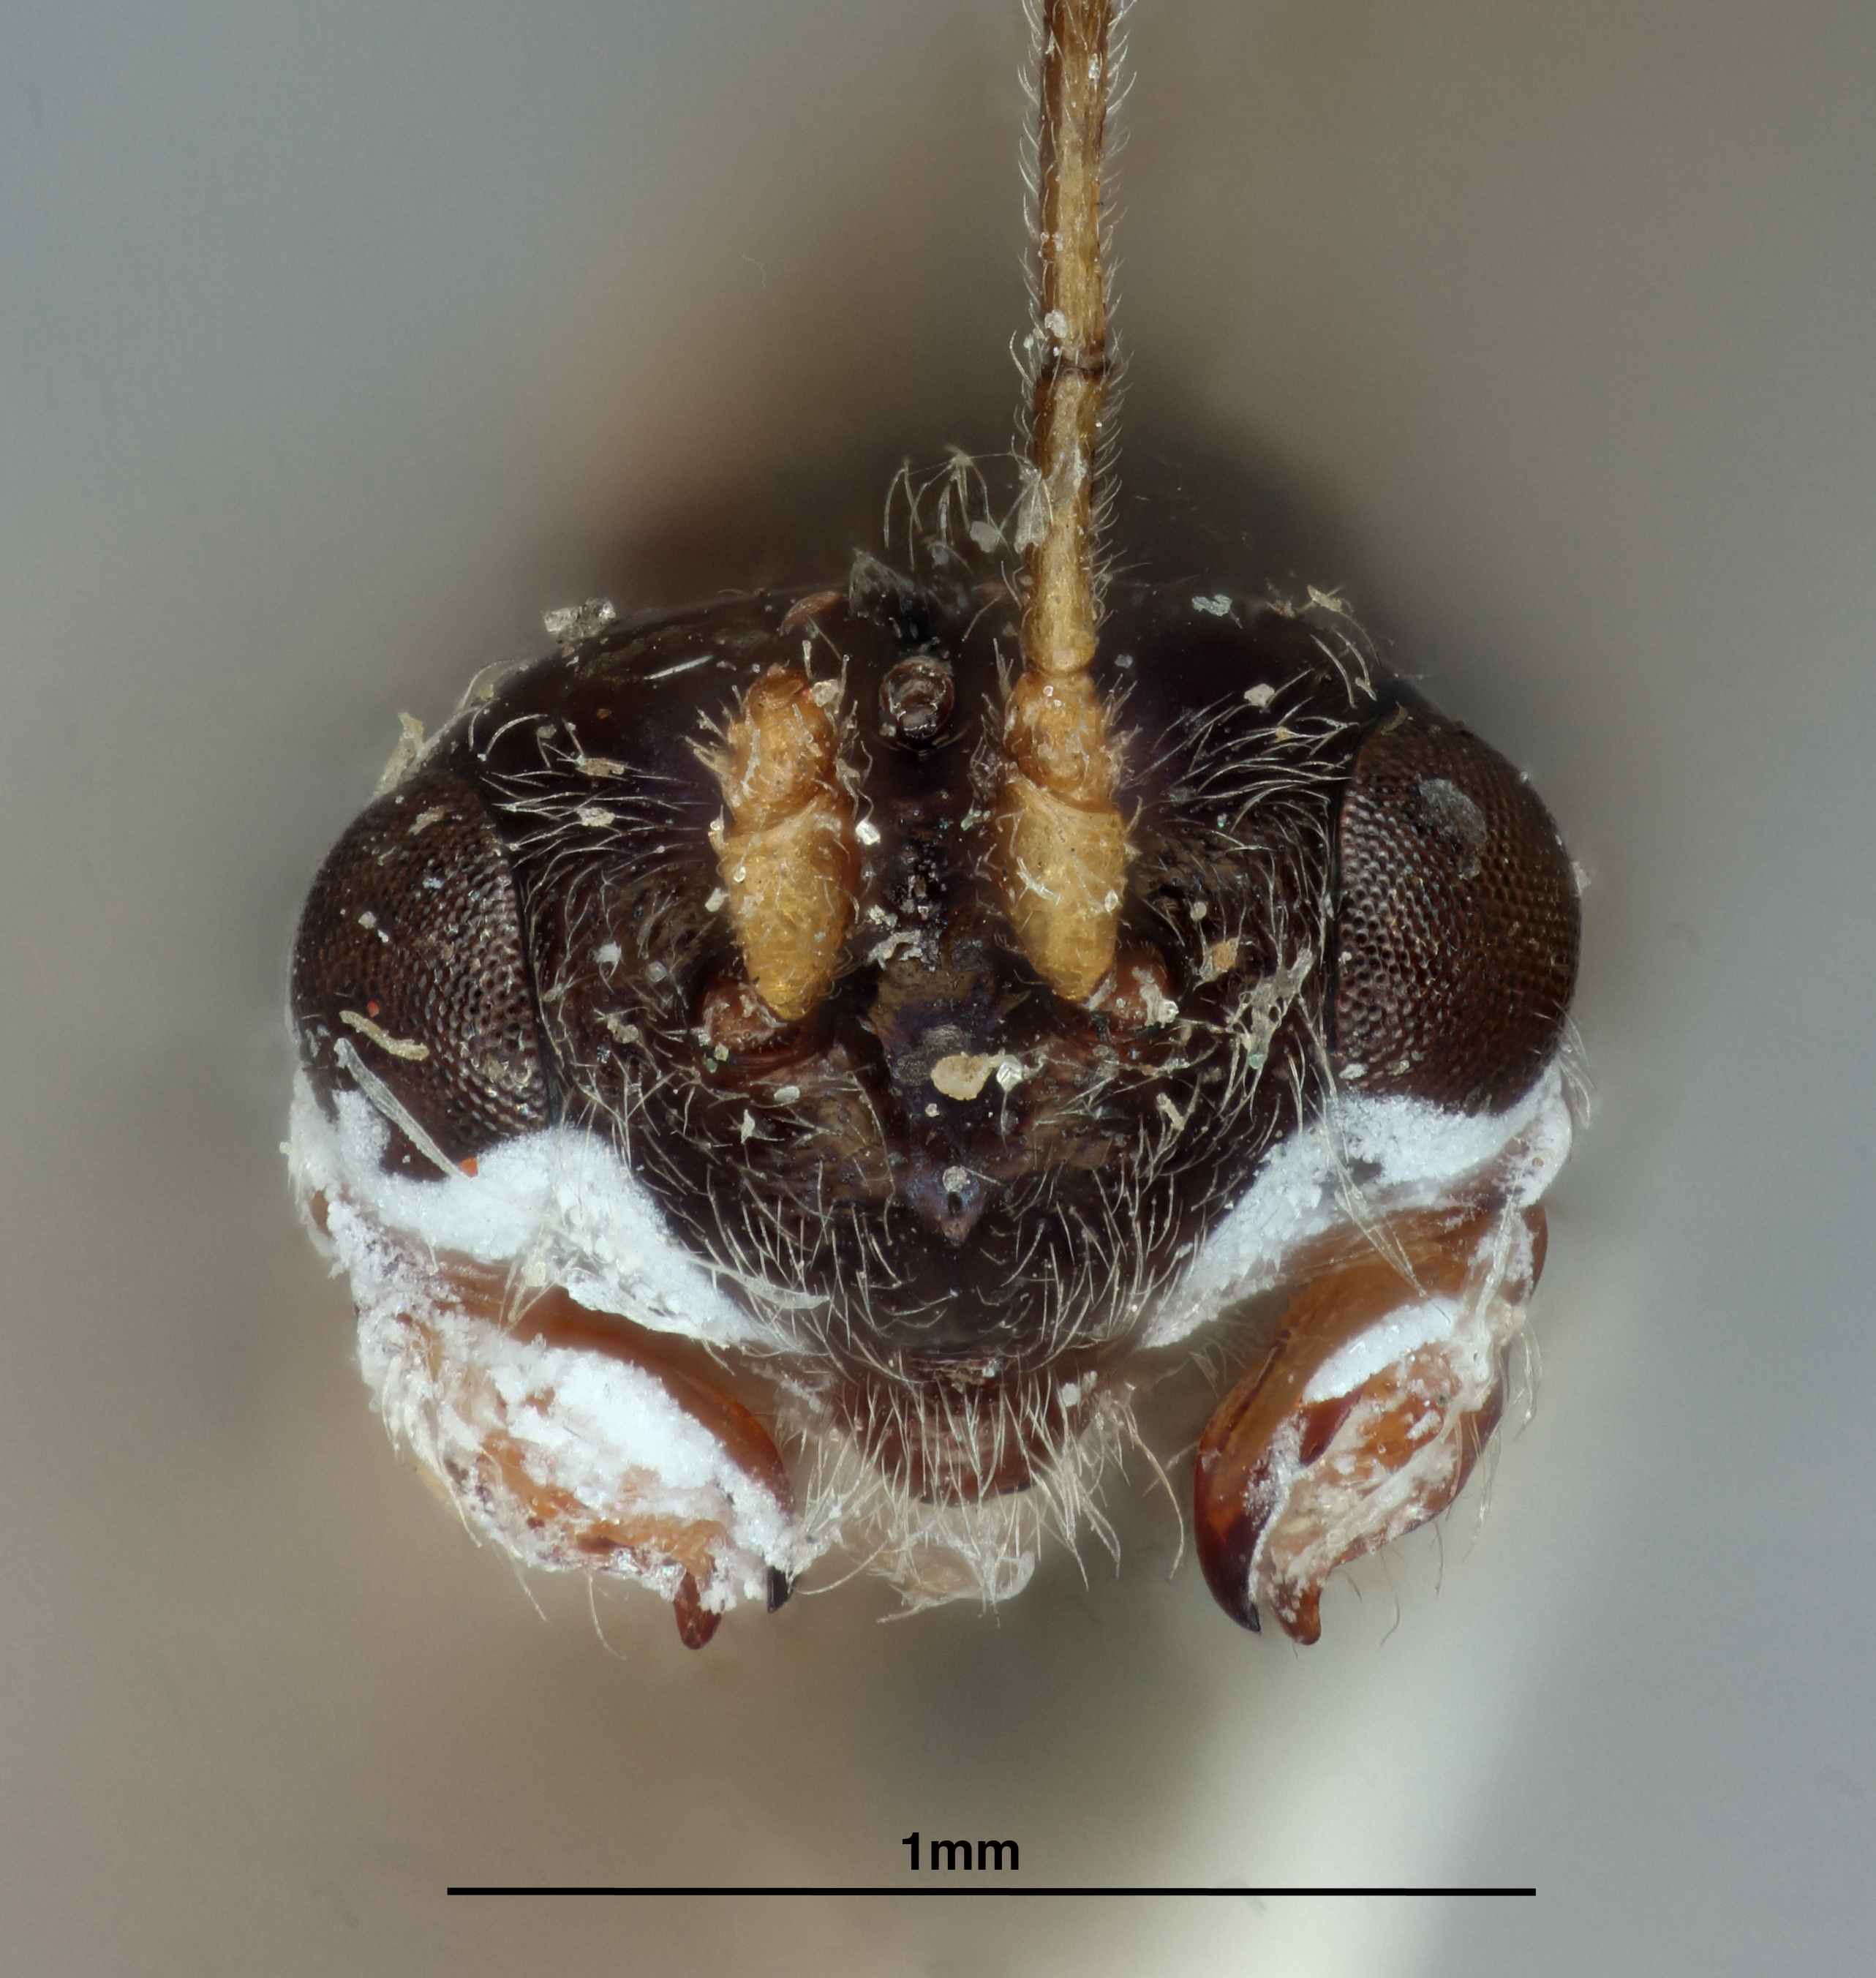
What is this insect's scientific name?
Phaenocarpa americana
